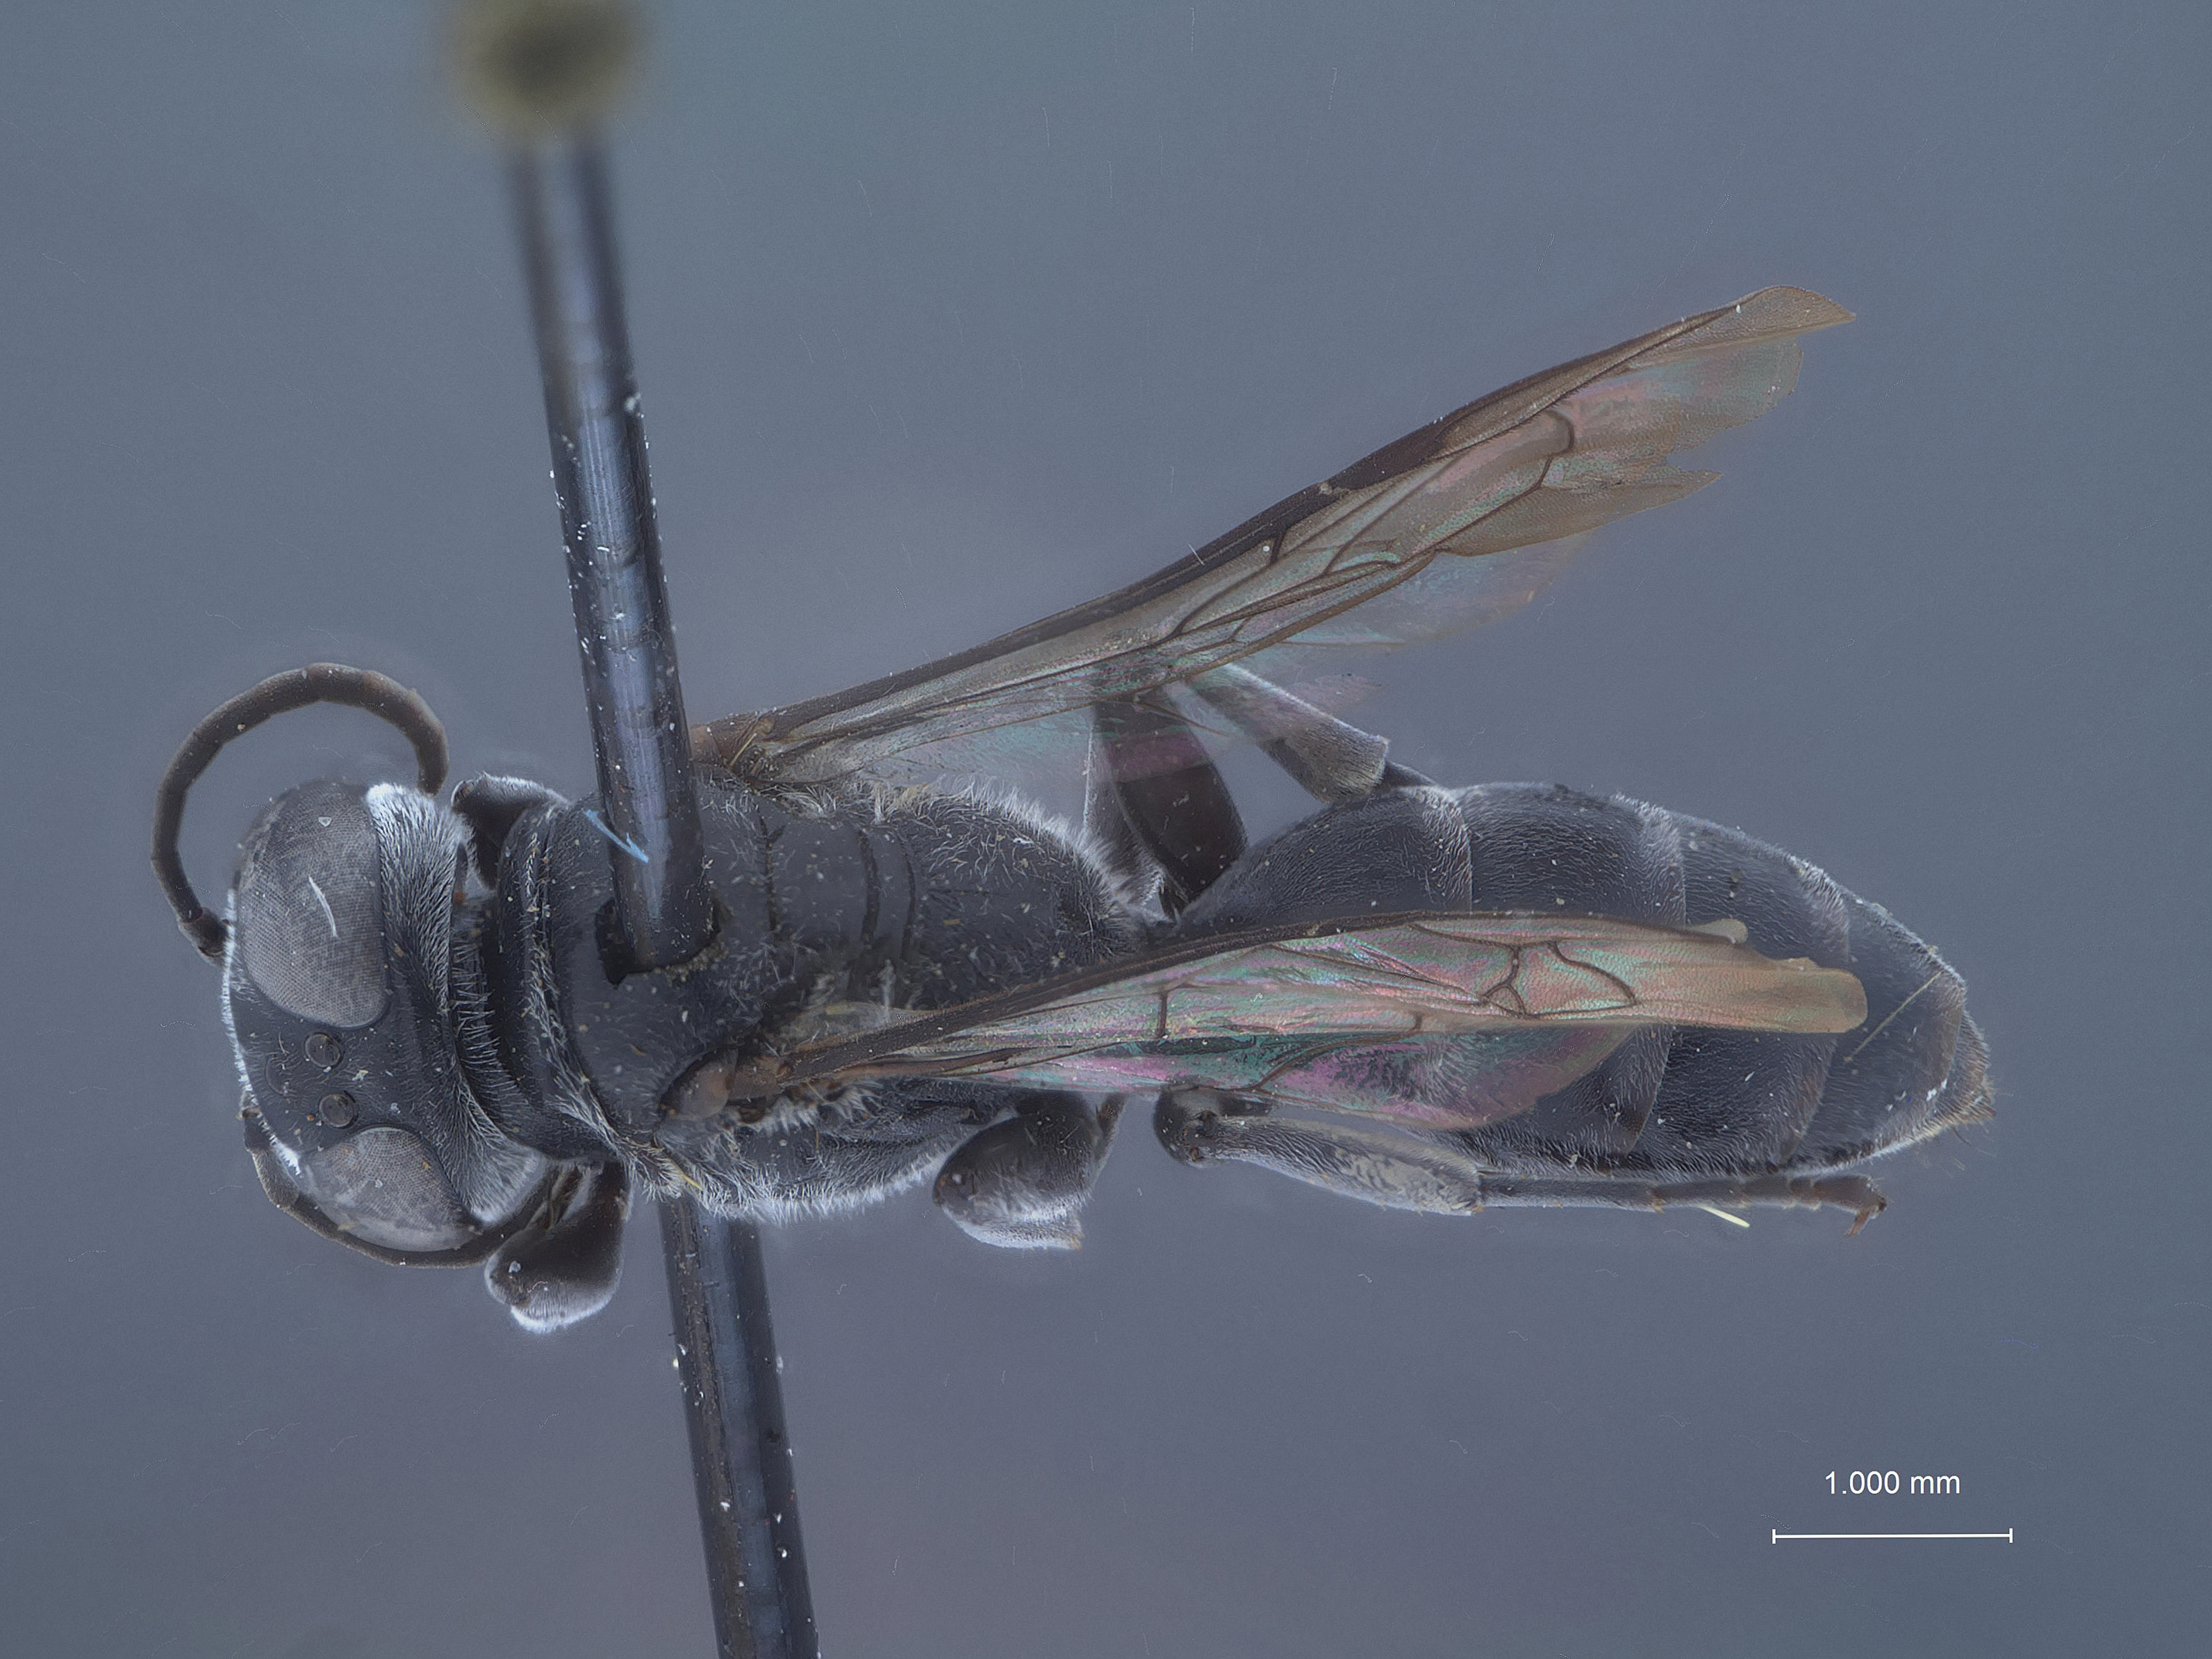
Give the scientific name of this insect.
Pison punctulatus
